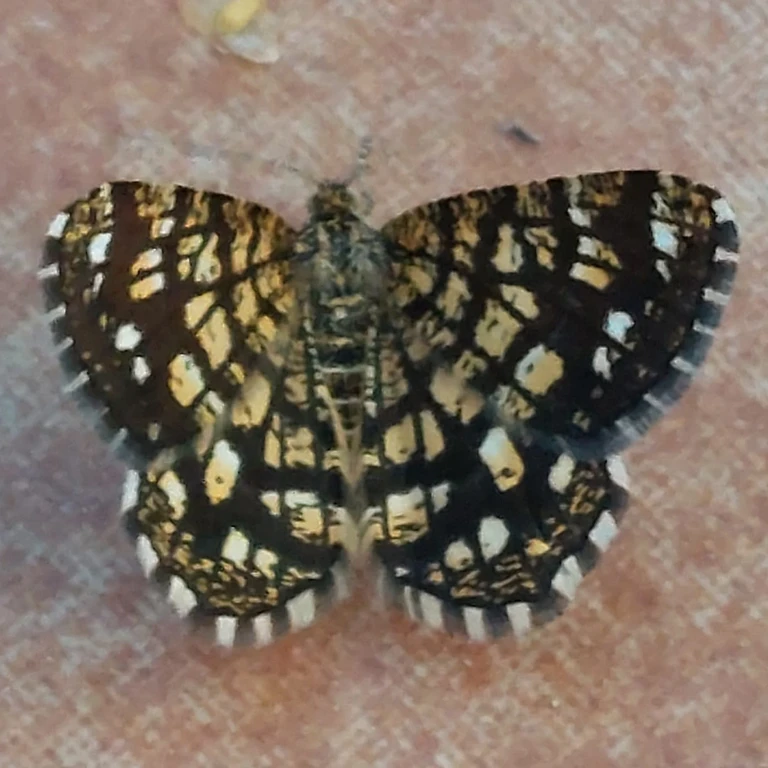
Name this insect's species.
Chiasmia clathrata
